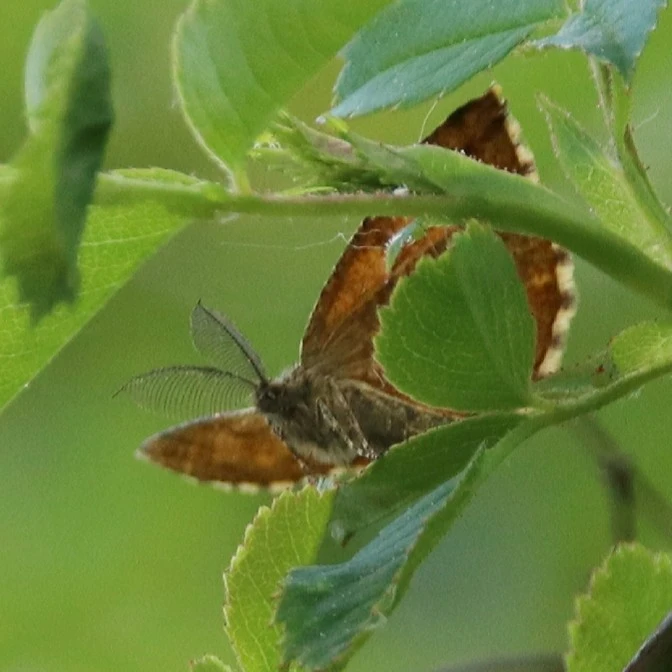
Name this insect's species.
Ematurga atomaria
